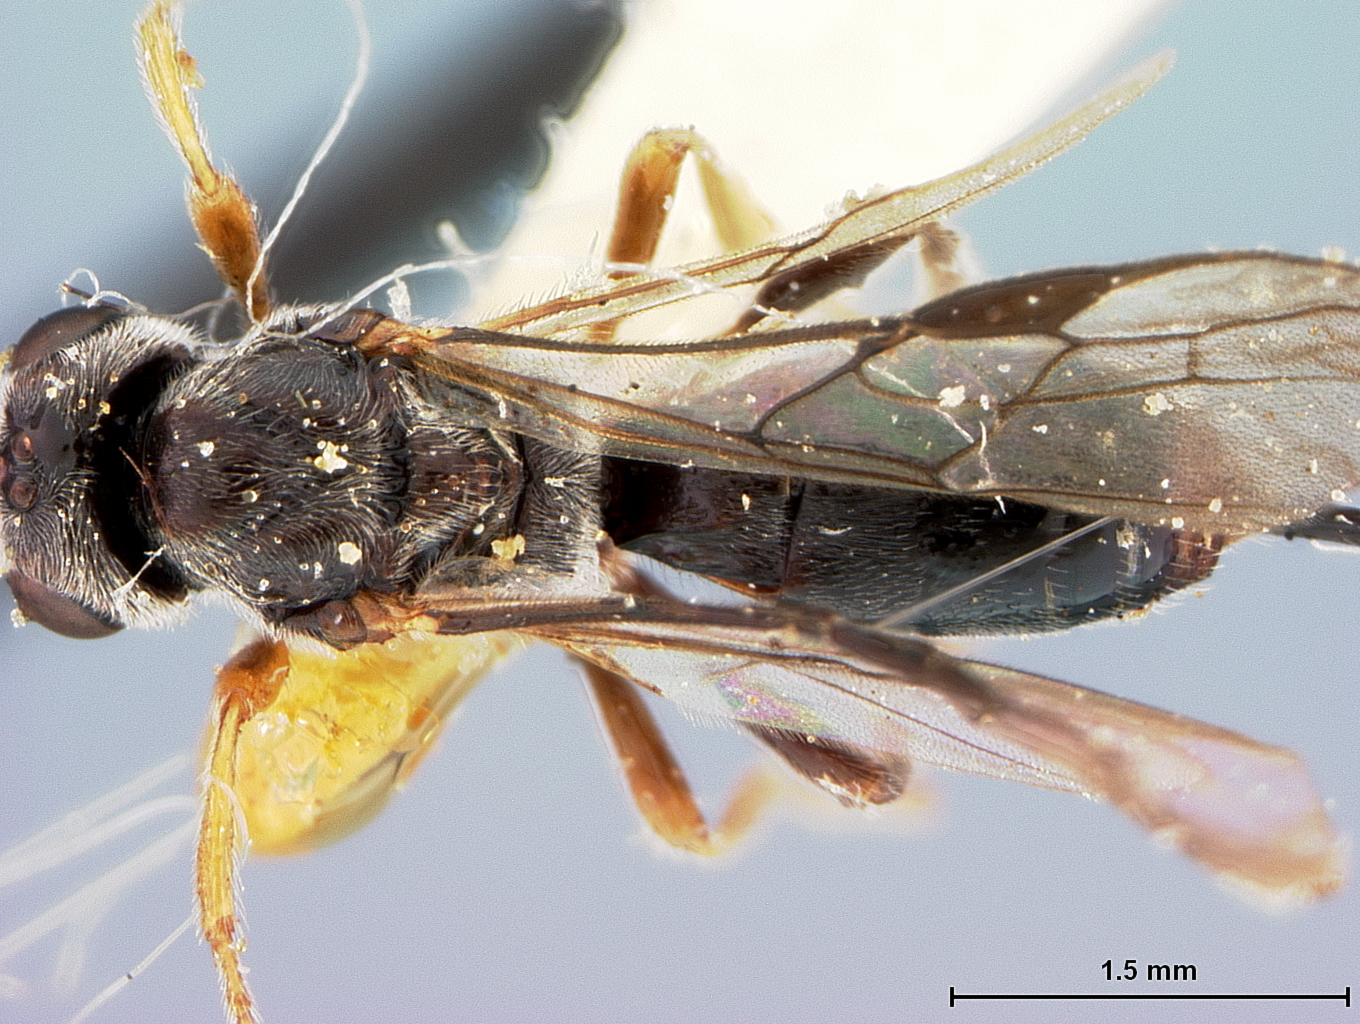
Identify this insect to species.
Opius skinneri
